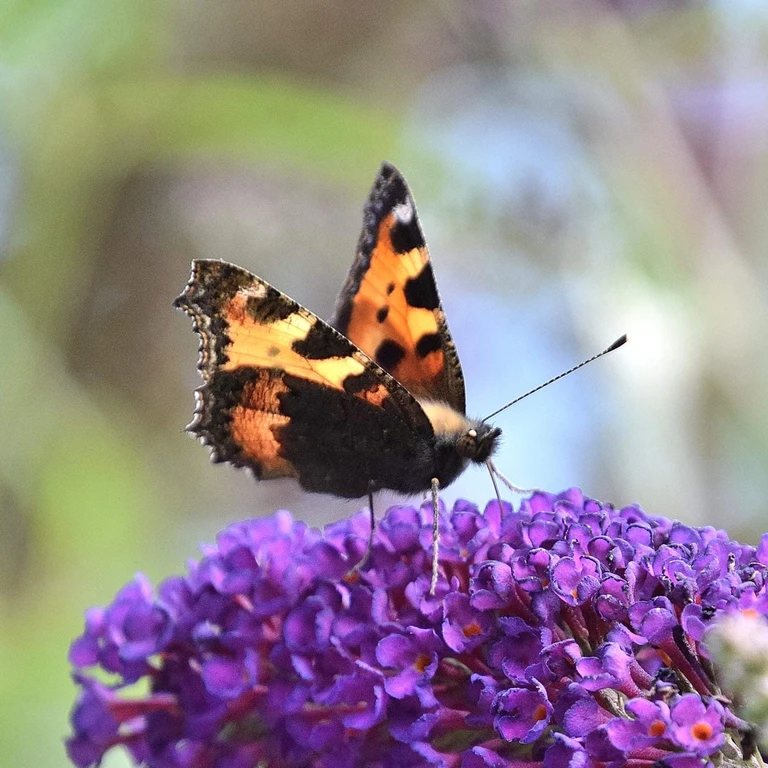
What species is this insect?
Aglais urticae
